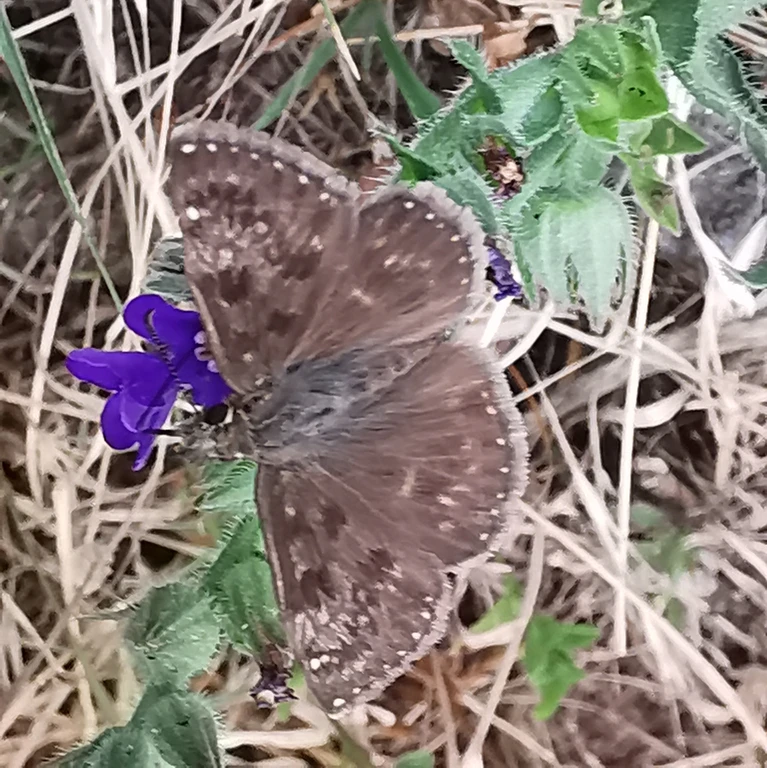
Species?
Erynnis tages
